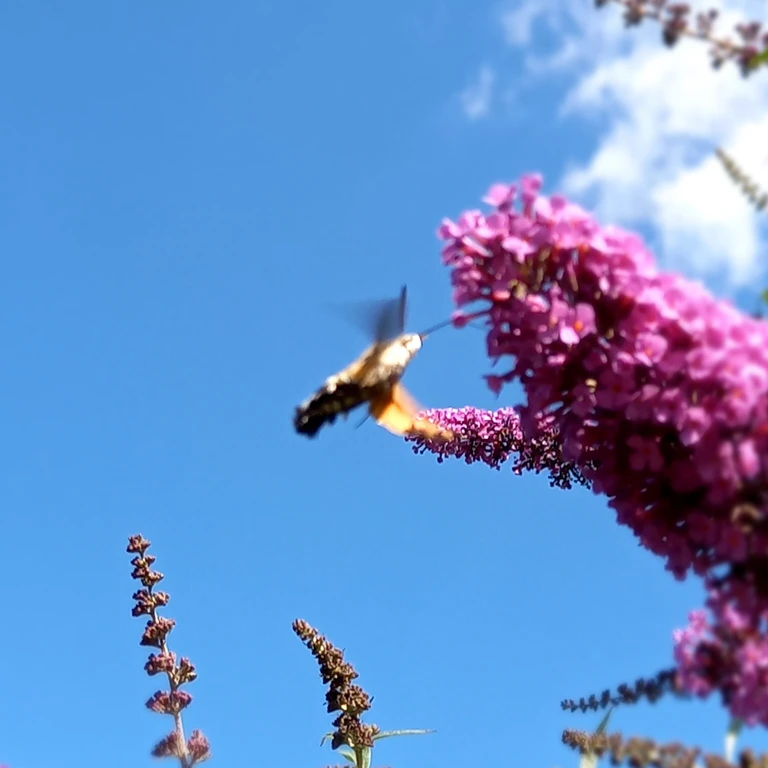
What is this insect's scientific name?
Macroglossum stellatarum
